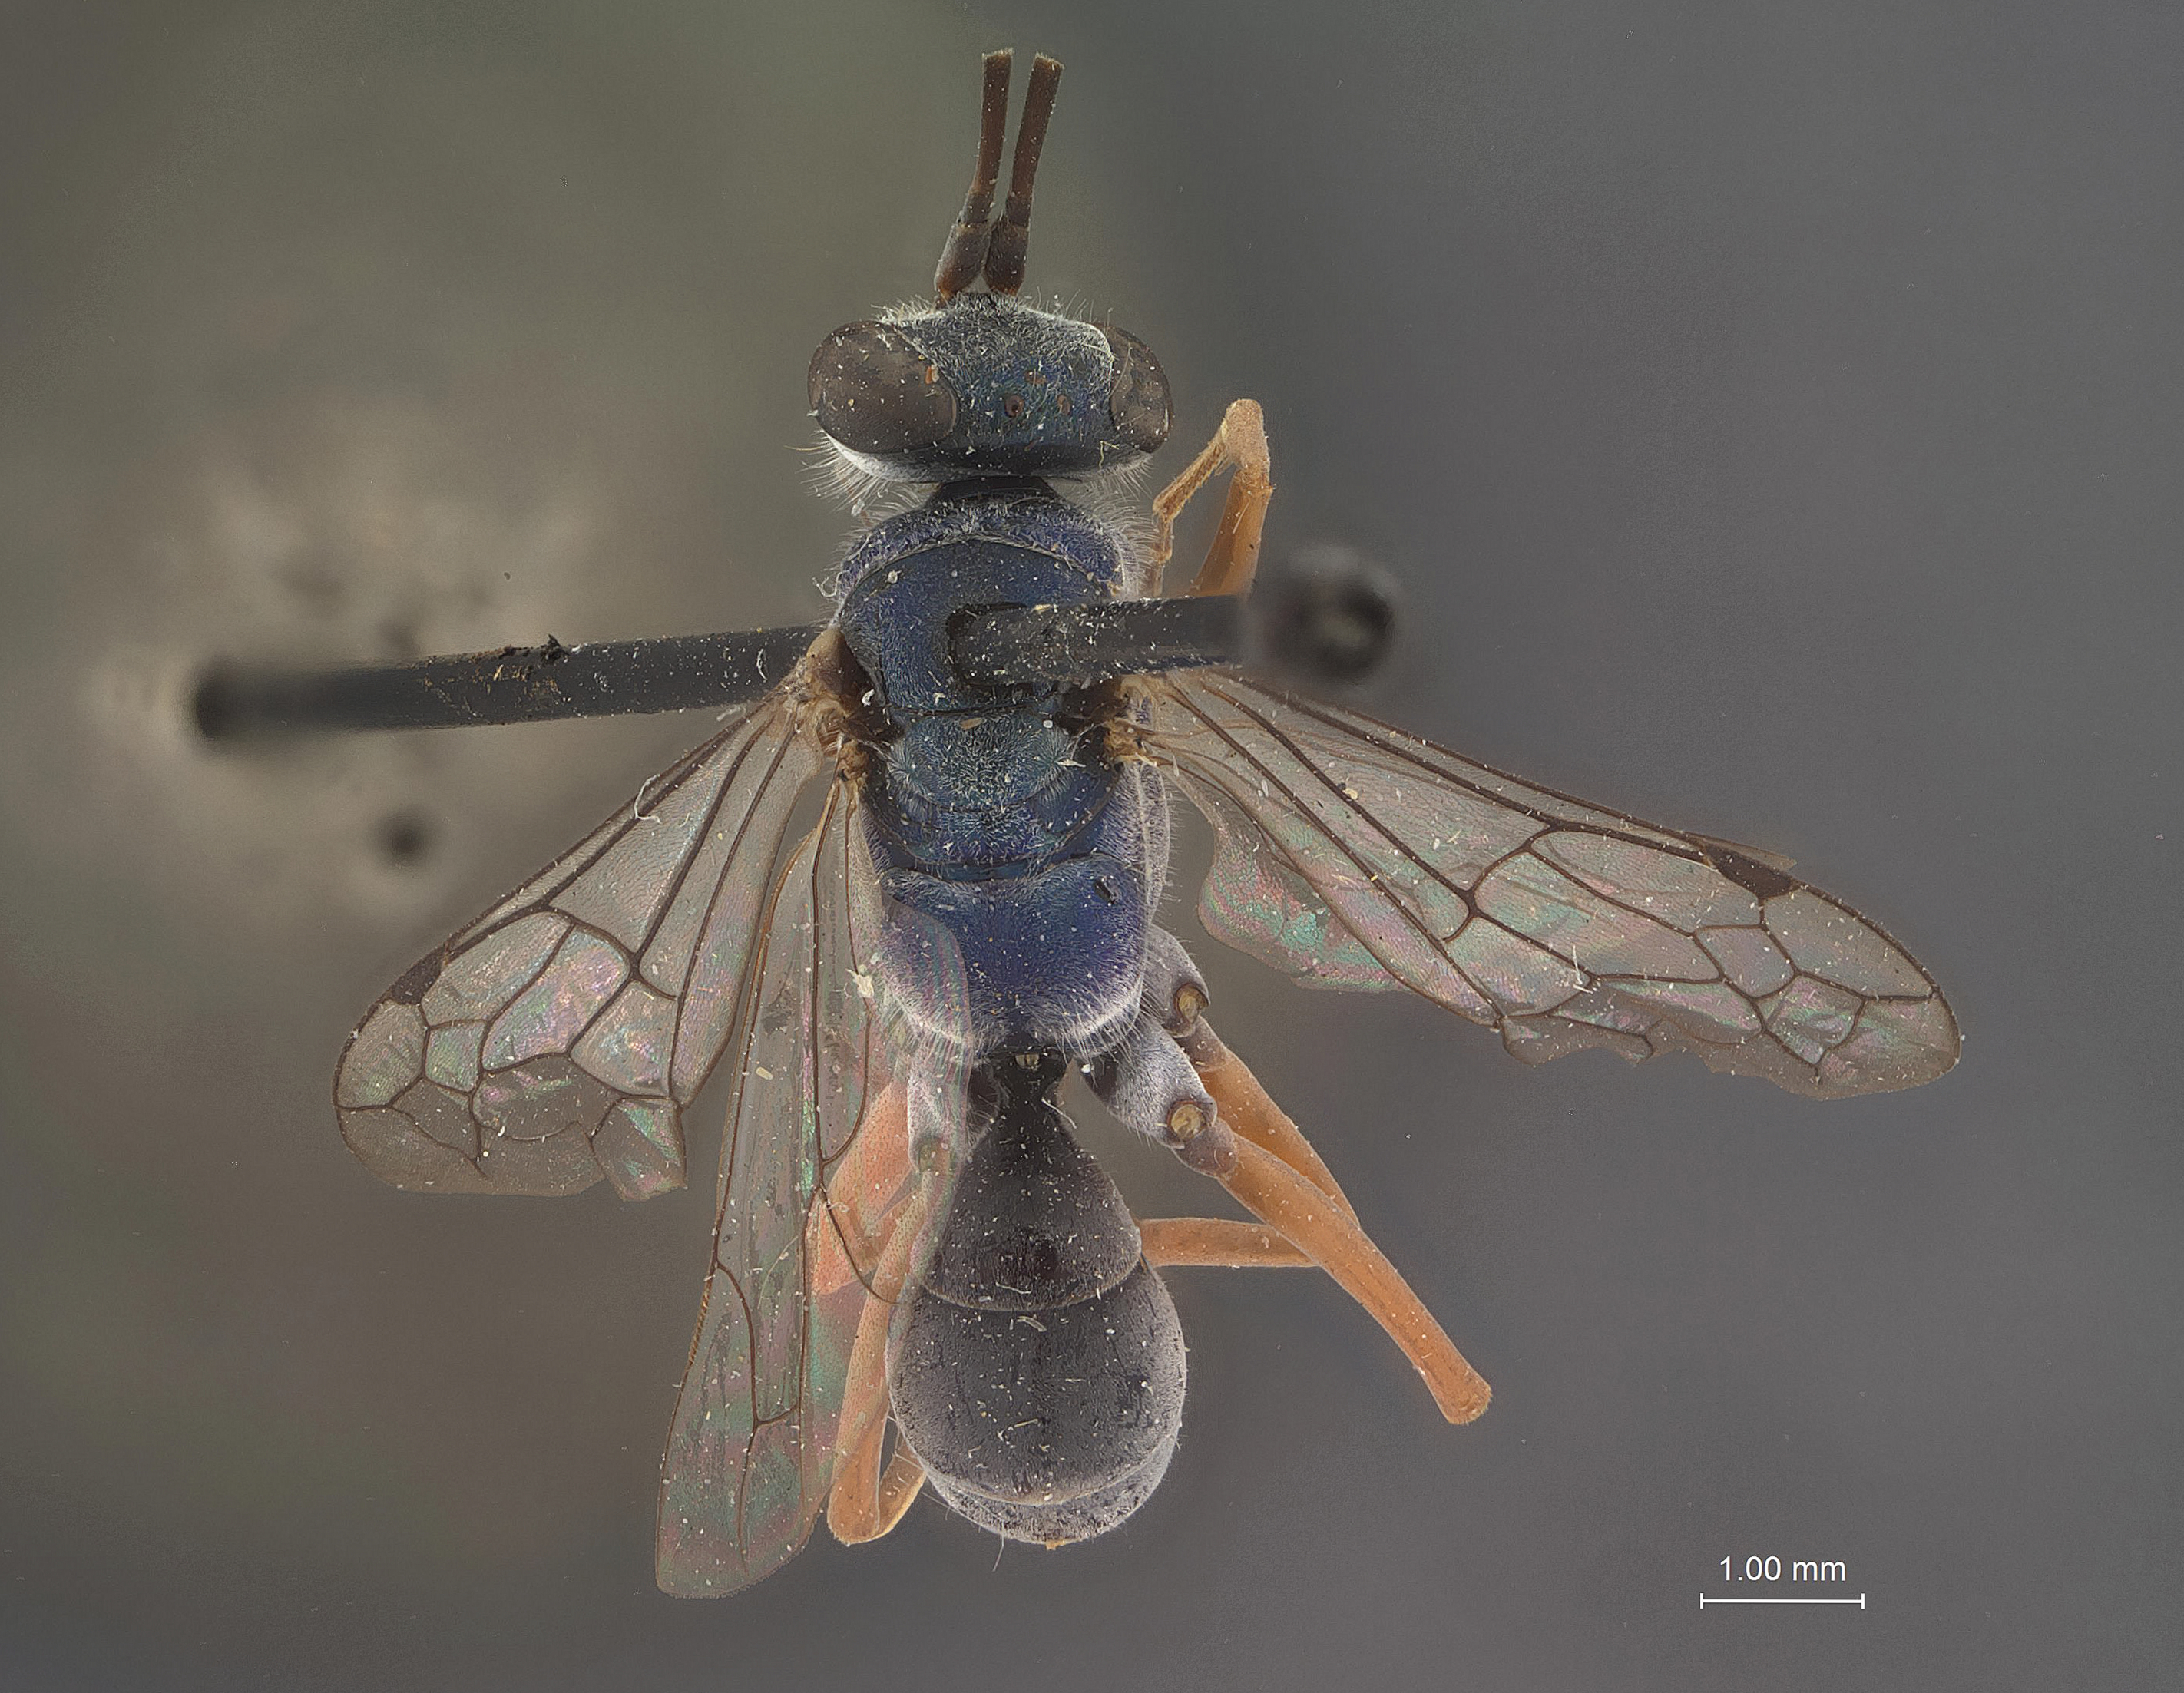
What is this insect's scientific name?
Auplopus sapphirus
